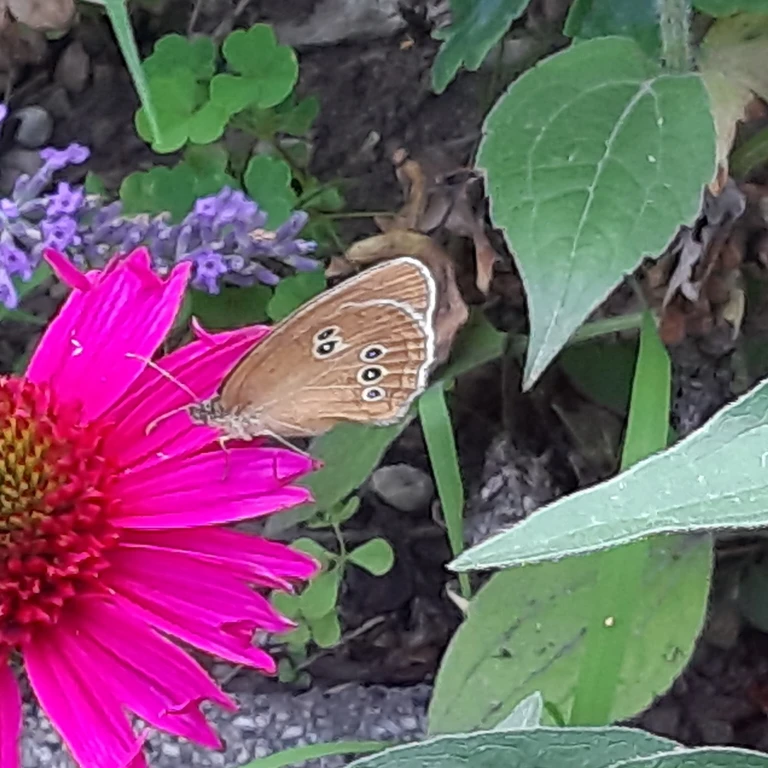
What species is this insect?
Aphantopus hyperantus
